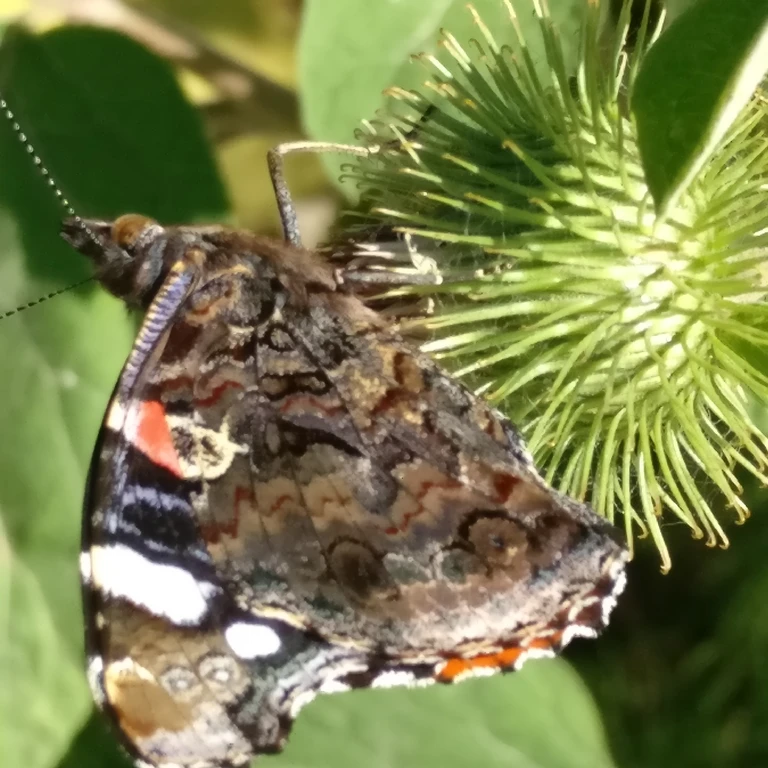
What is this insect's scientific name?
Vanessa atalanta
